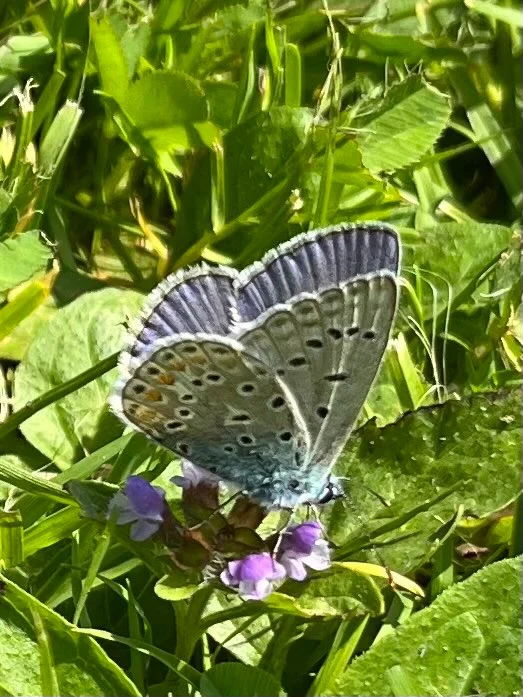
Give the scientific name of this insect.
Polyommatus icarus
